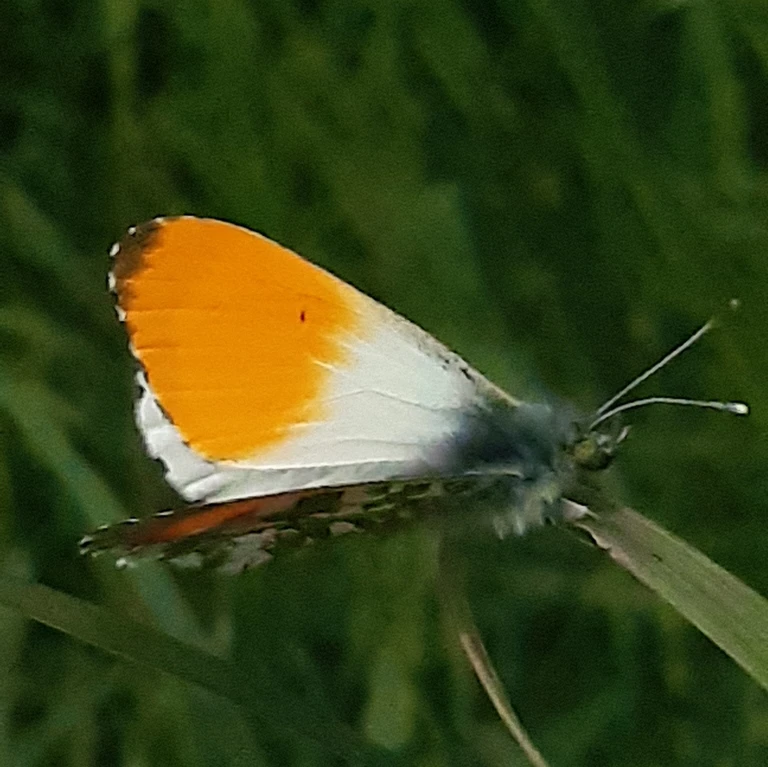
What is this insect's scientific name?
Anthocharis cardamines
